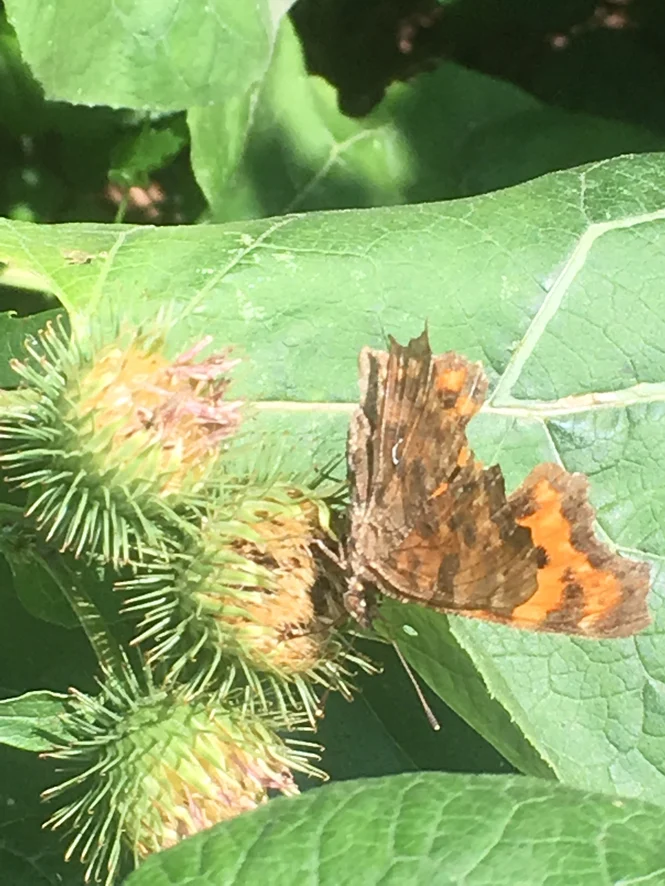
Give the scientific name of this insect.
Polygonia c-album
